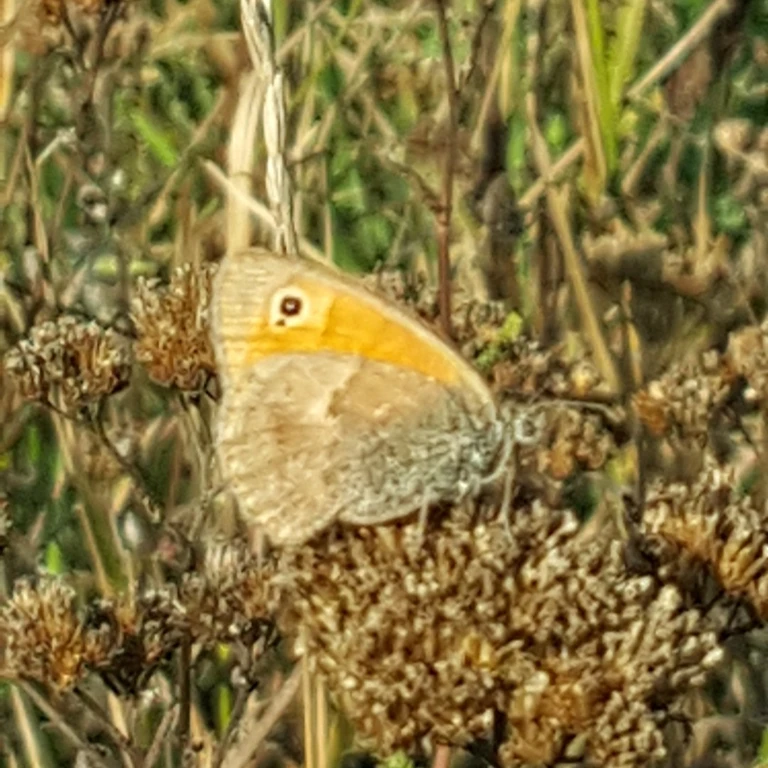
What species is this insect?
Coenonympha pamphilus
